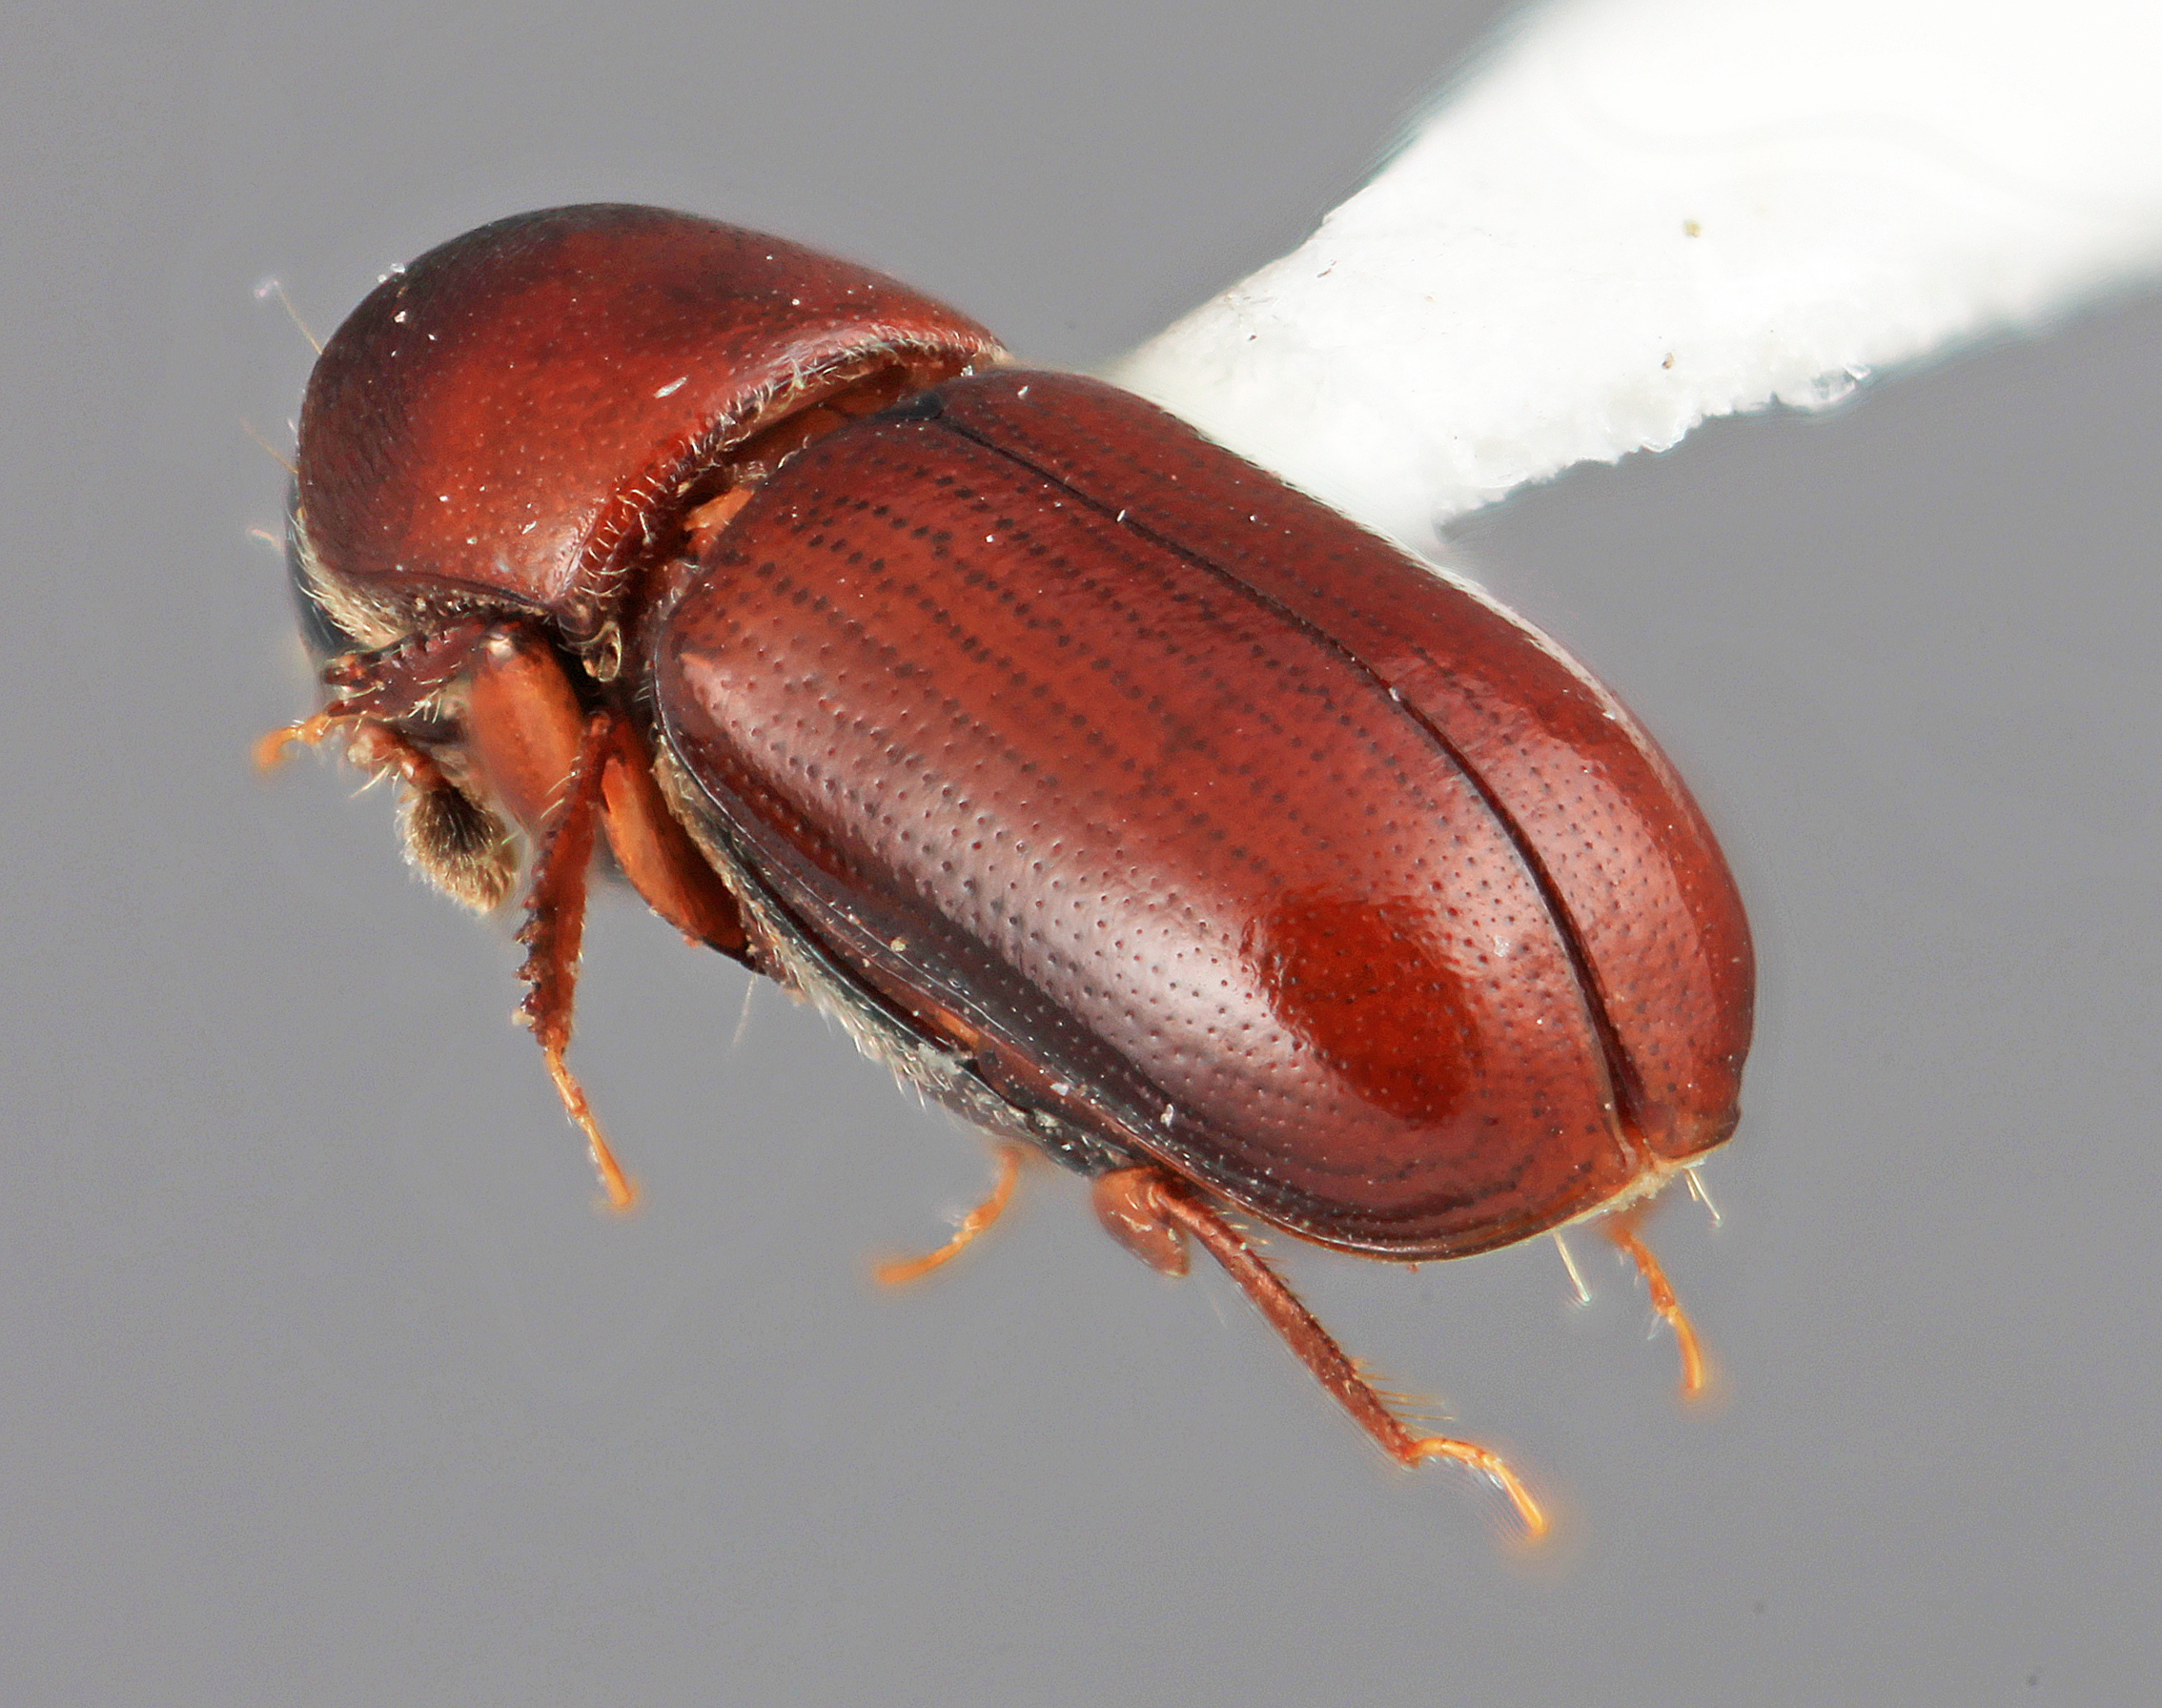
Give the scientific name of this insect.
Scolytodes alni
